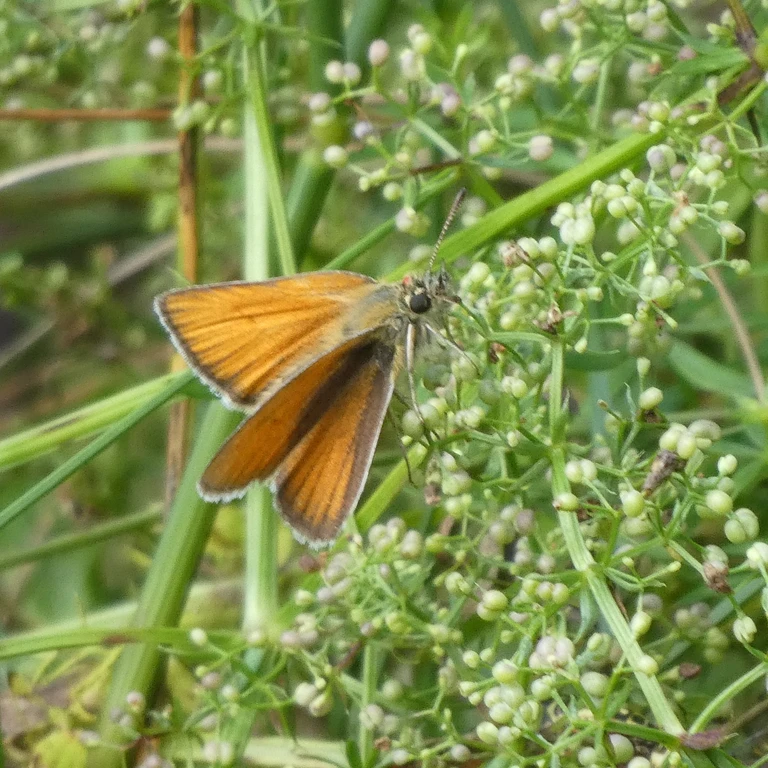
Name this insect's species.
Thymelicus lineola
